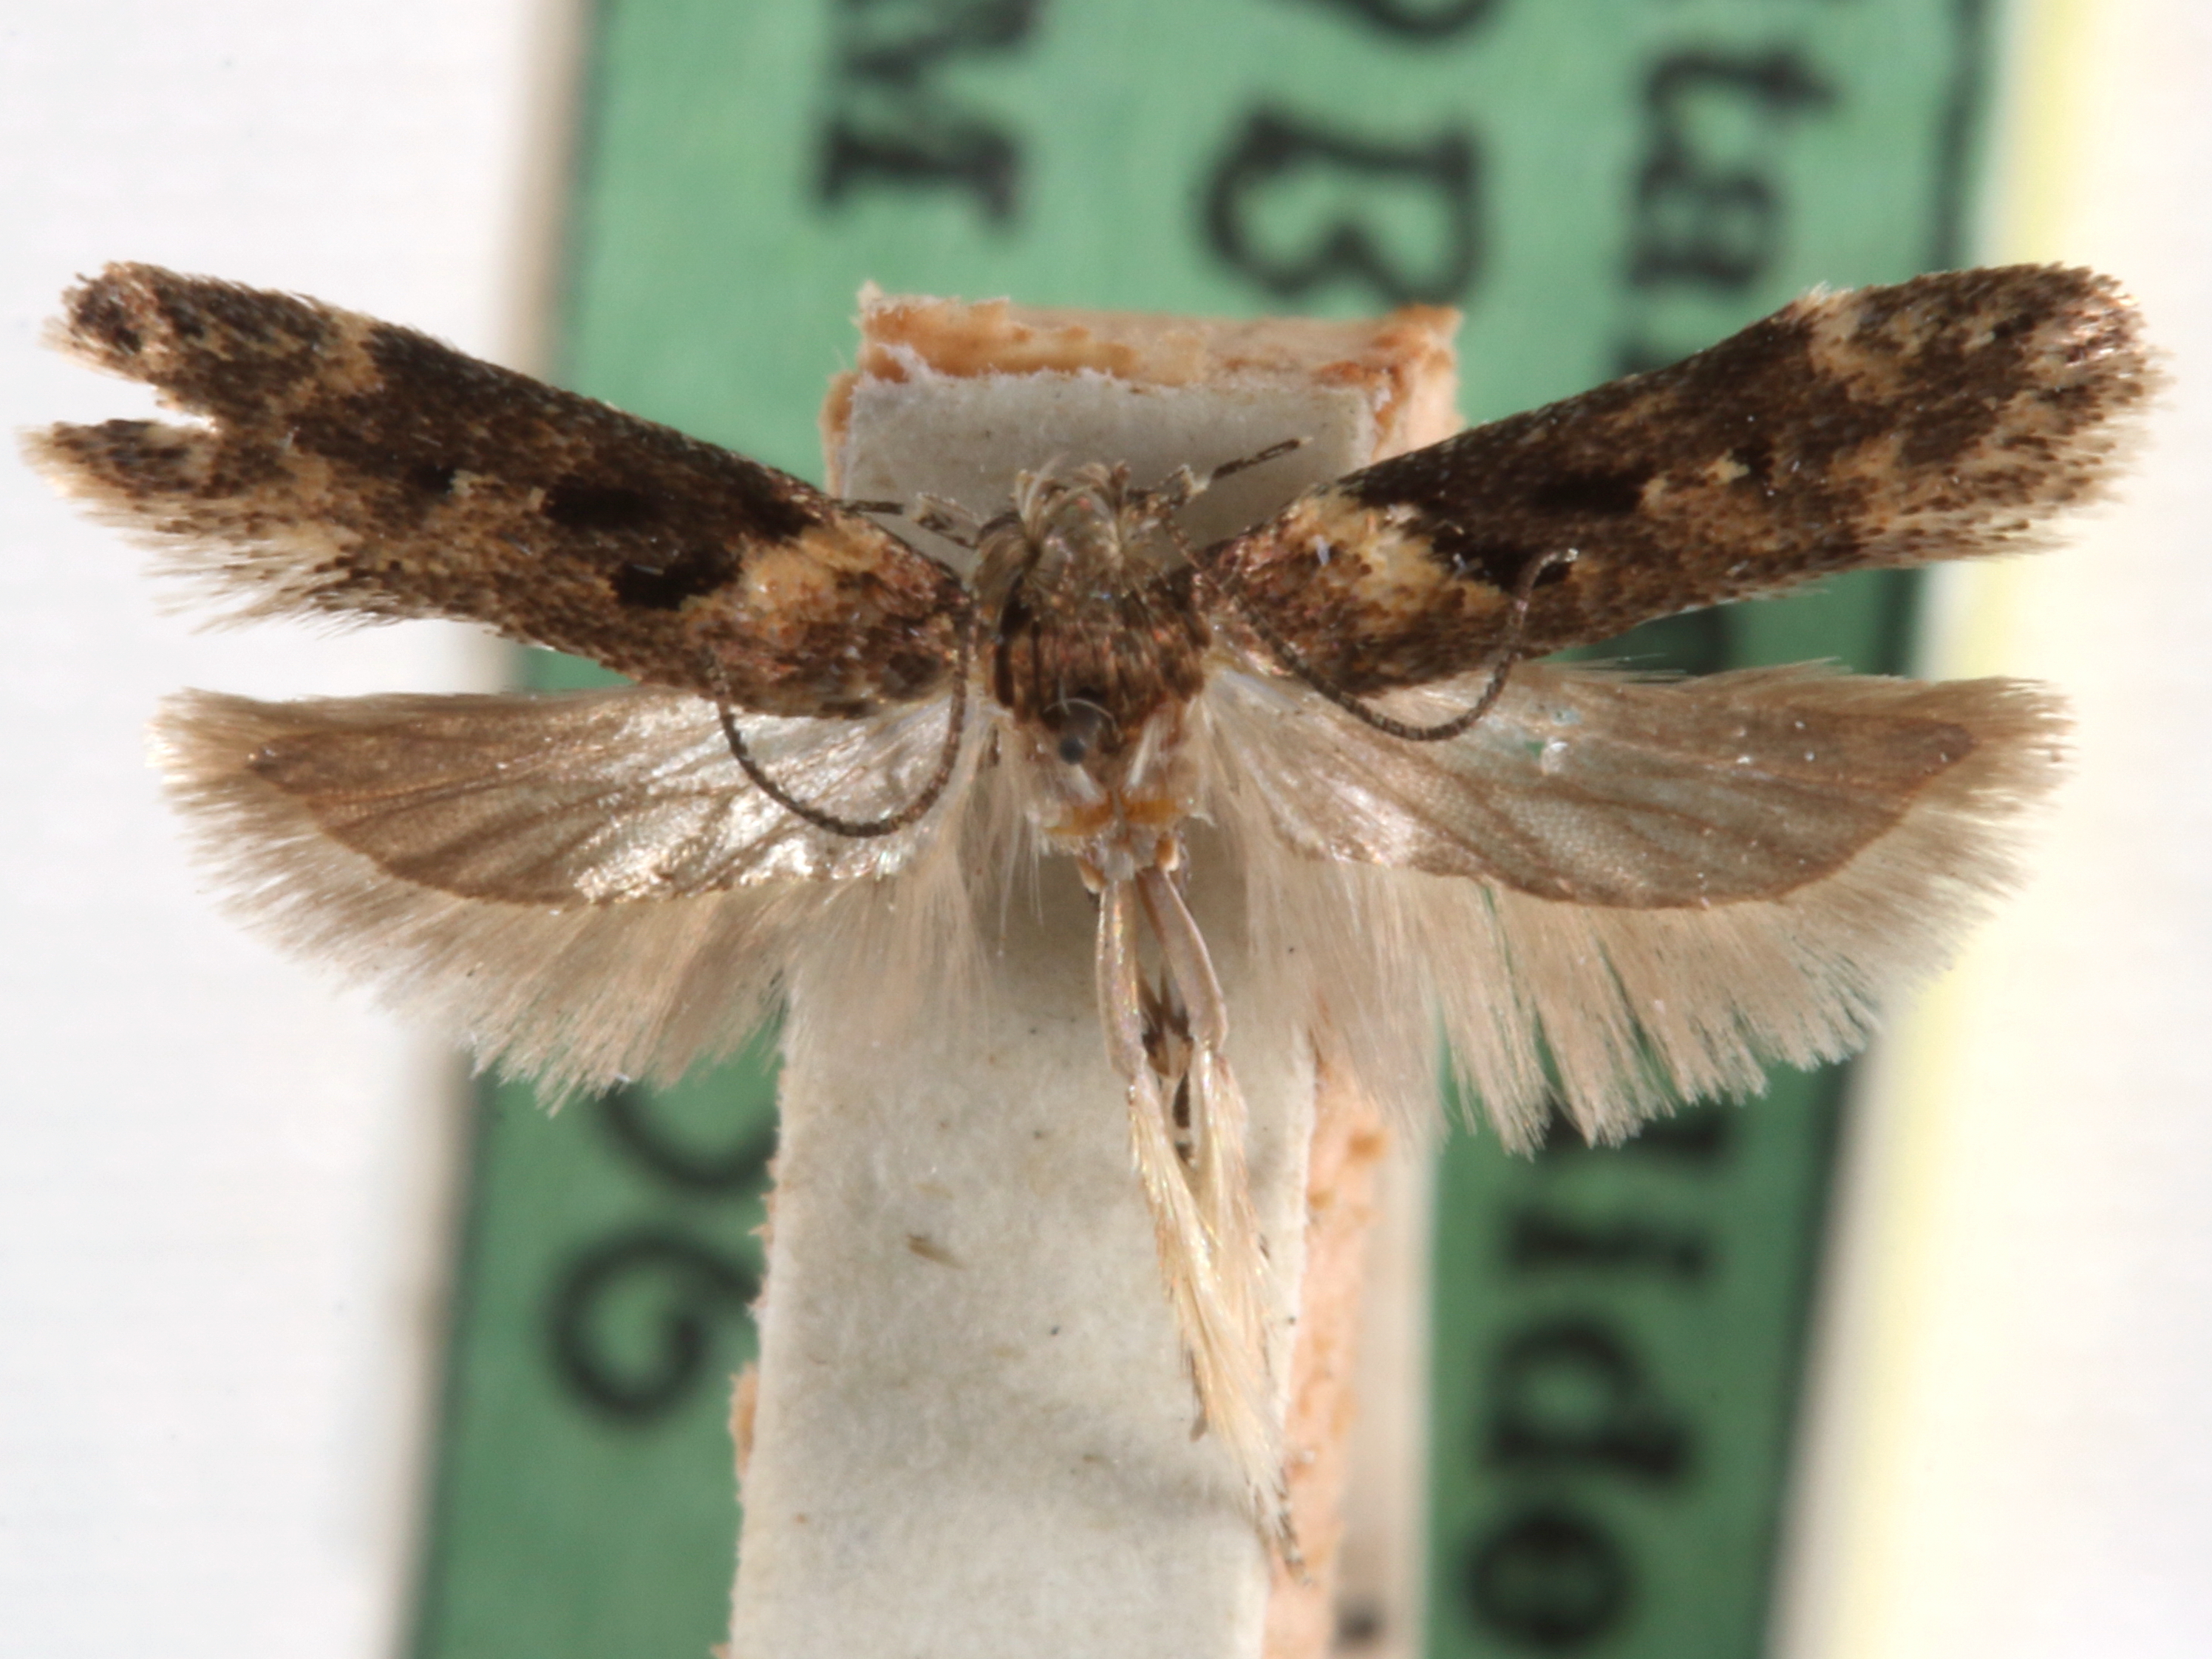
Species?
Chionodes mediofuscella
